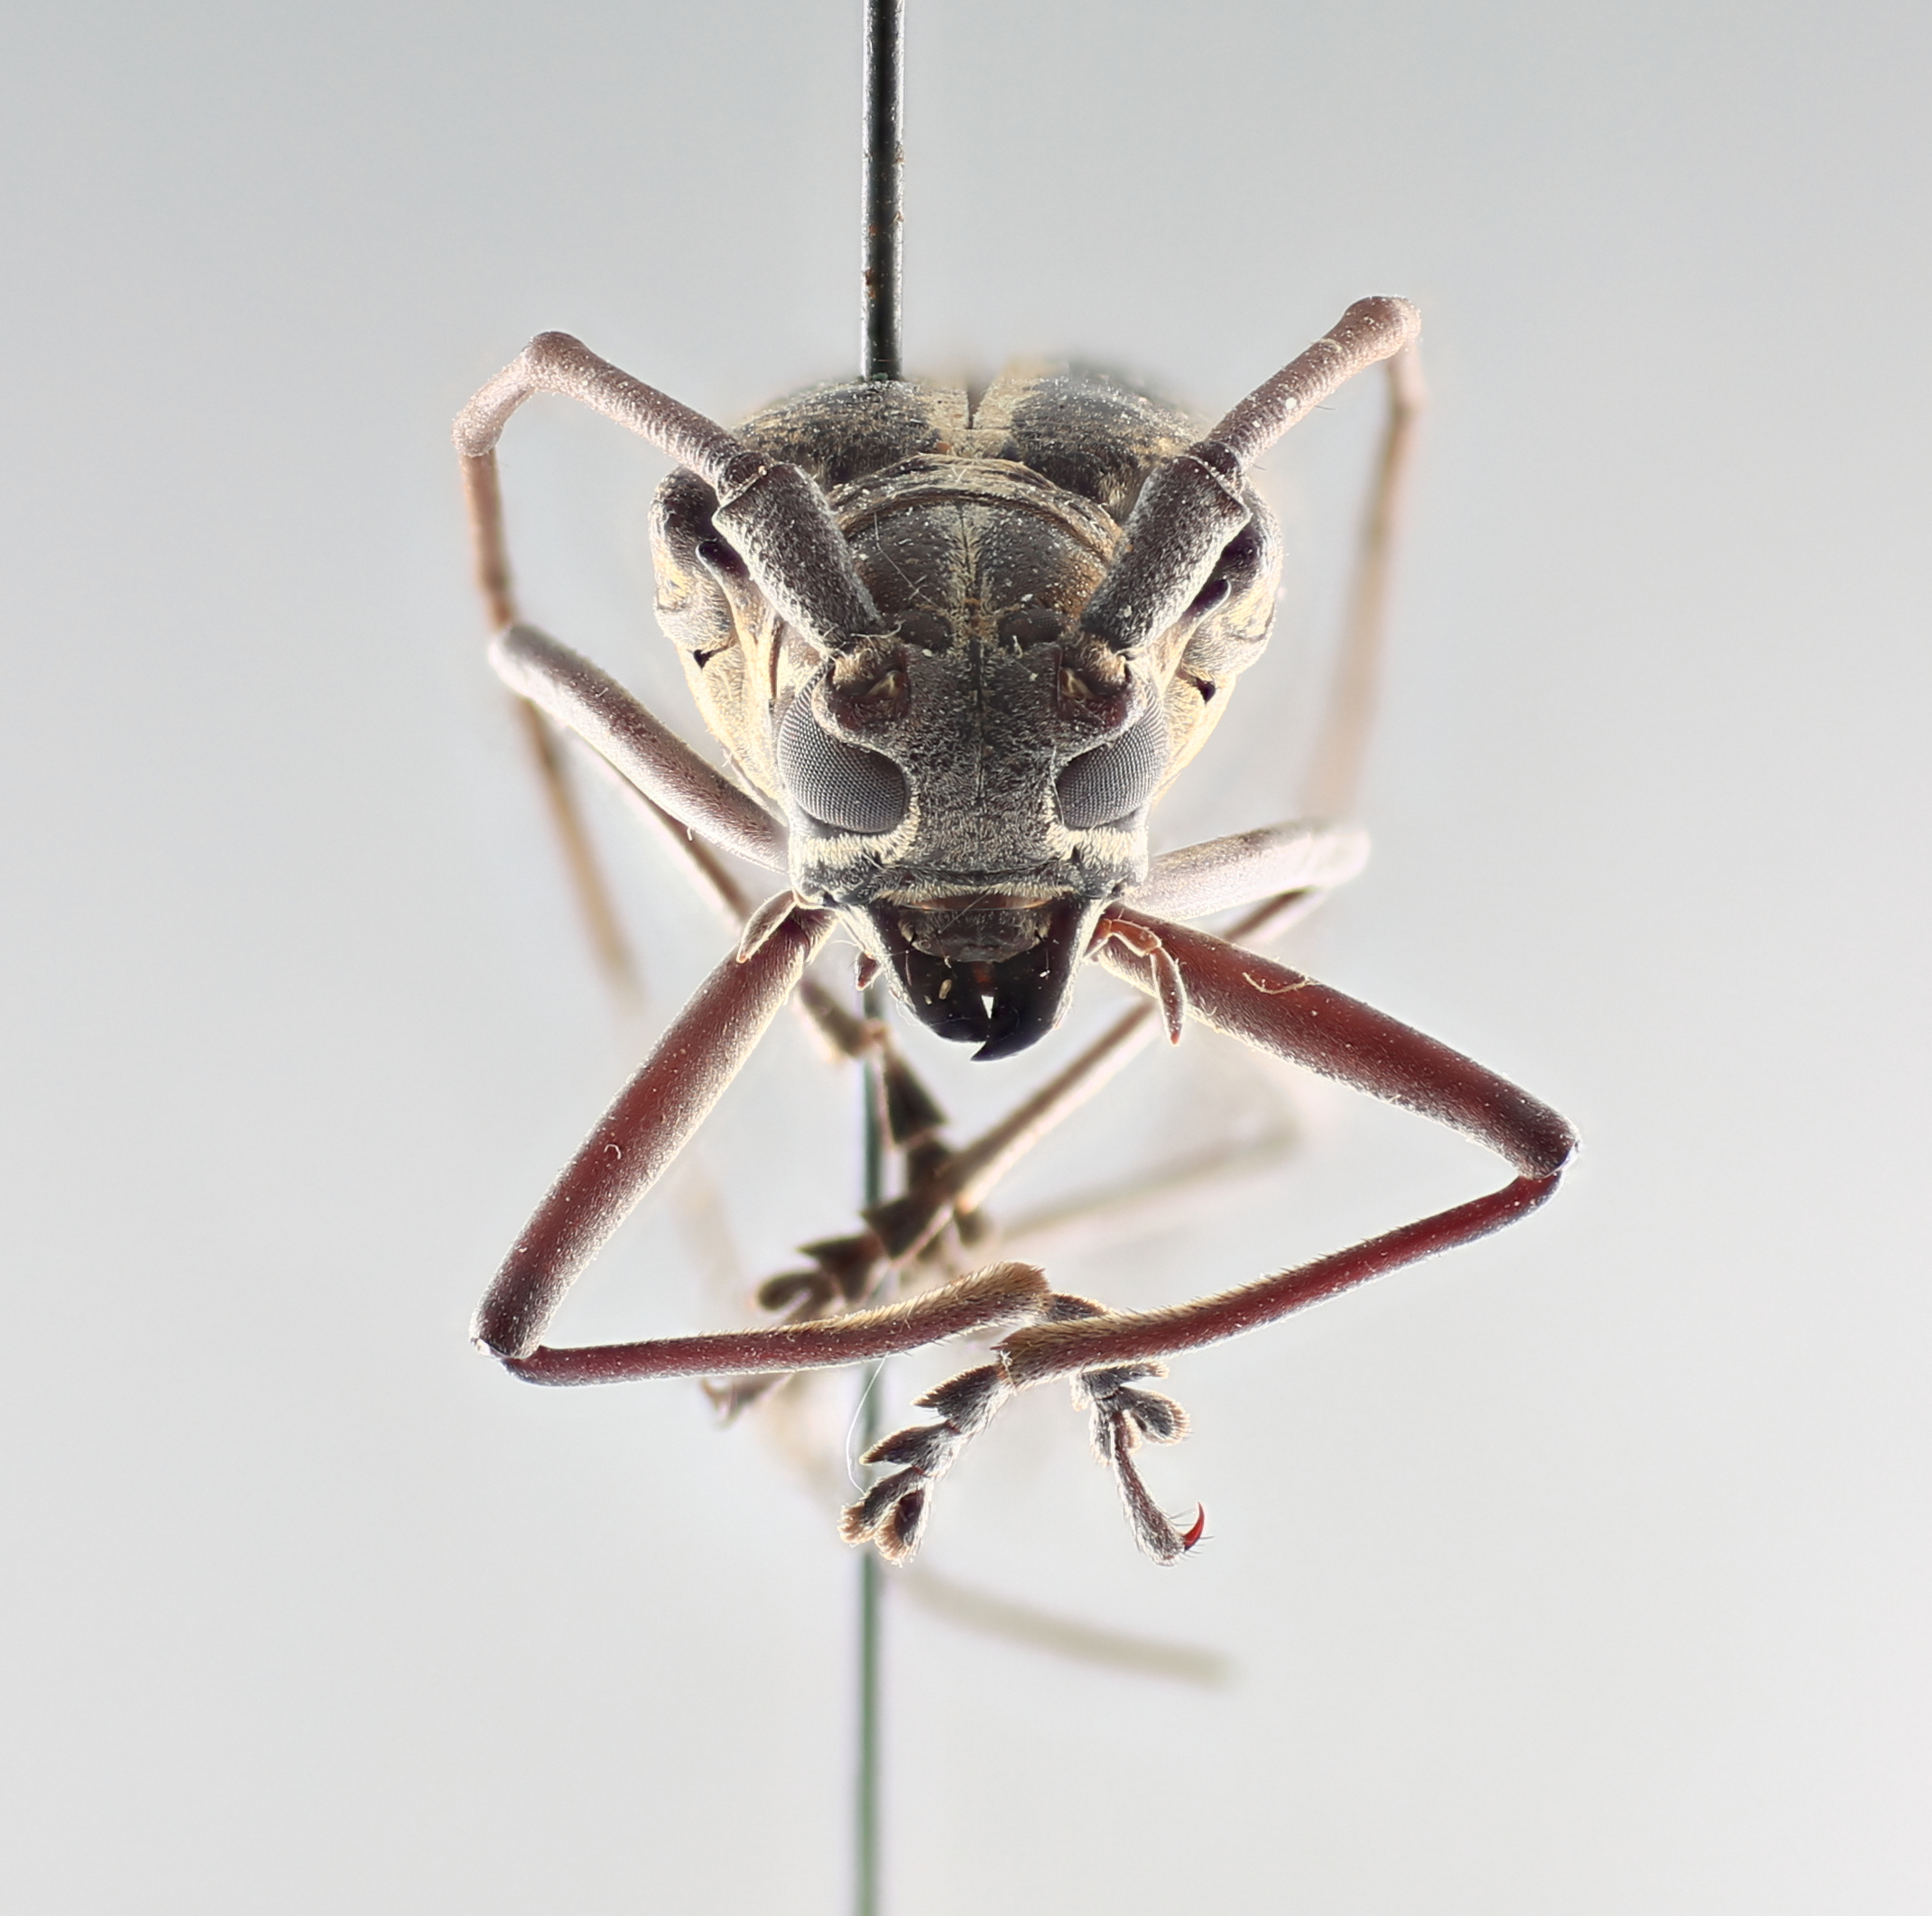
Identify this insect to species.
Taeniotes affinis
